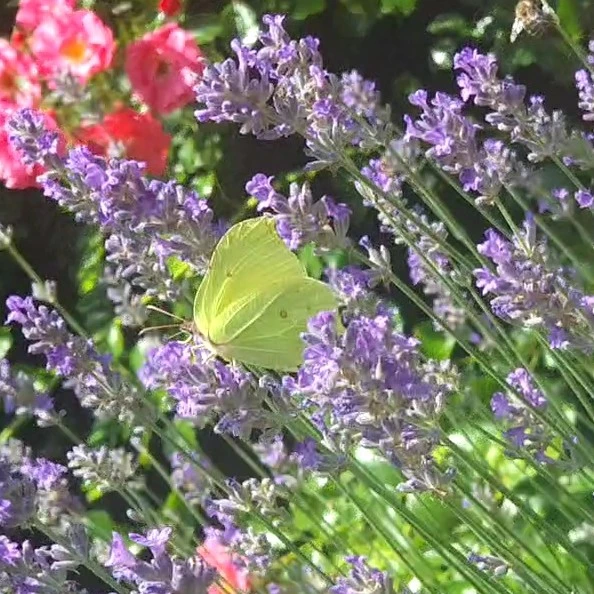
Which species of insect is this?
Gonepteryx rhamni
